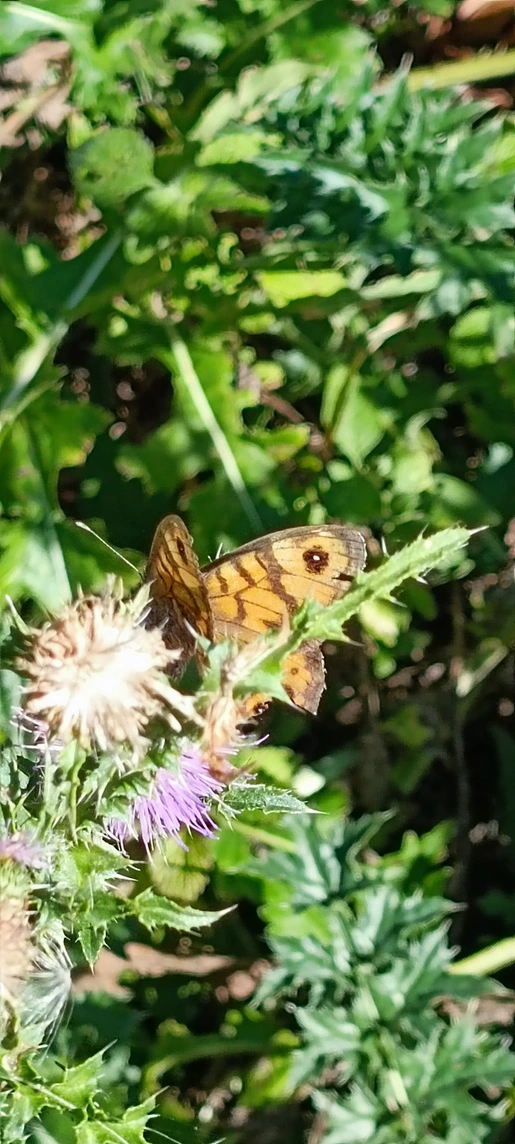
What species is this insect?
Lasiommata megera (also Pararge megera)
